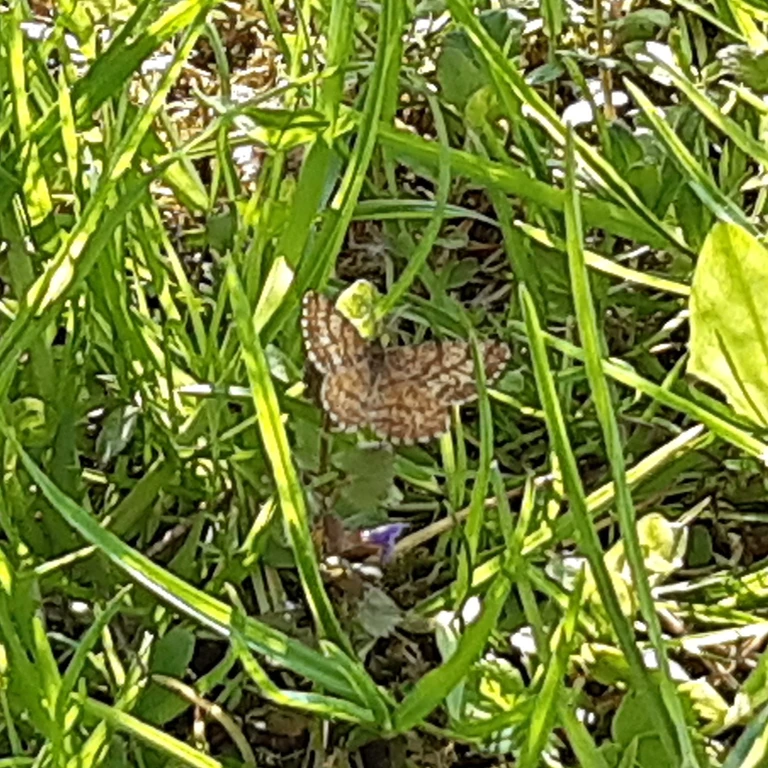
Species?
Ematurga atomaria
